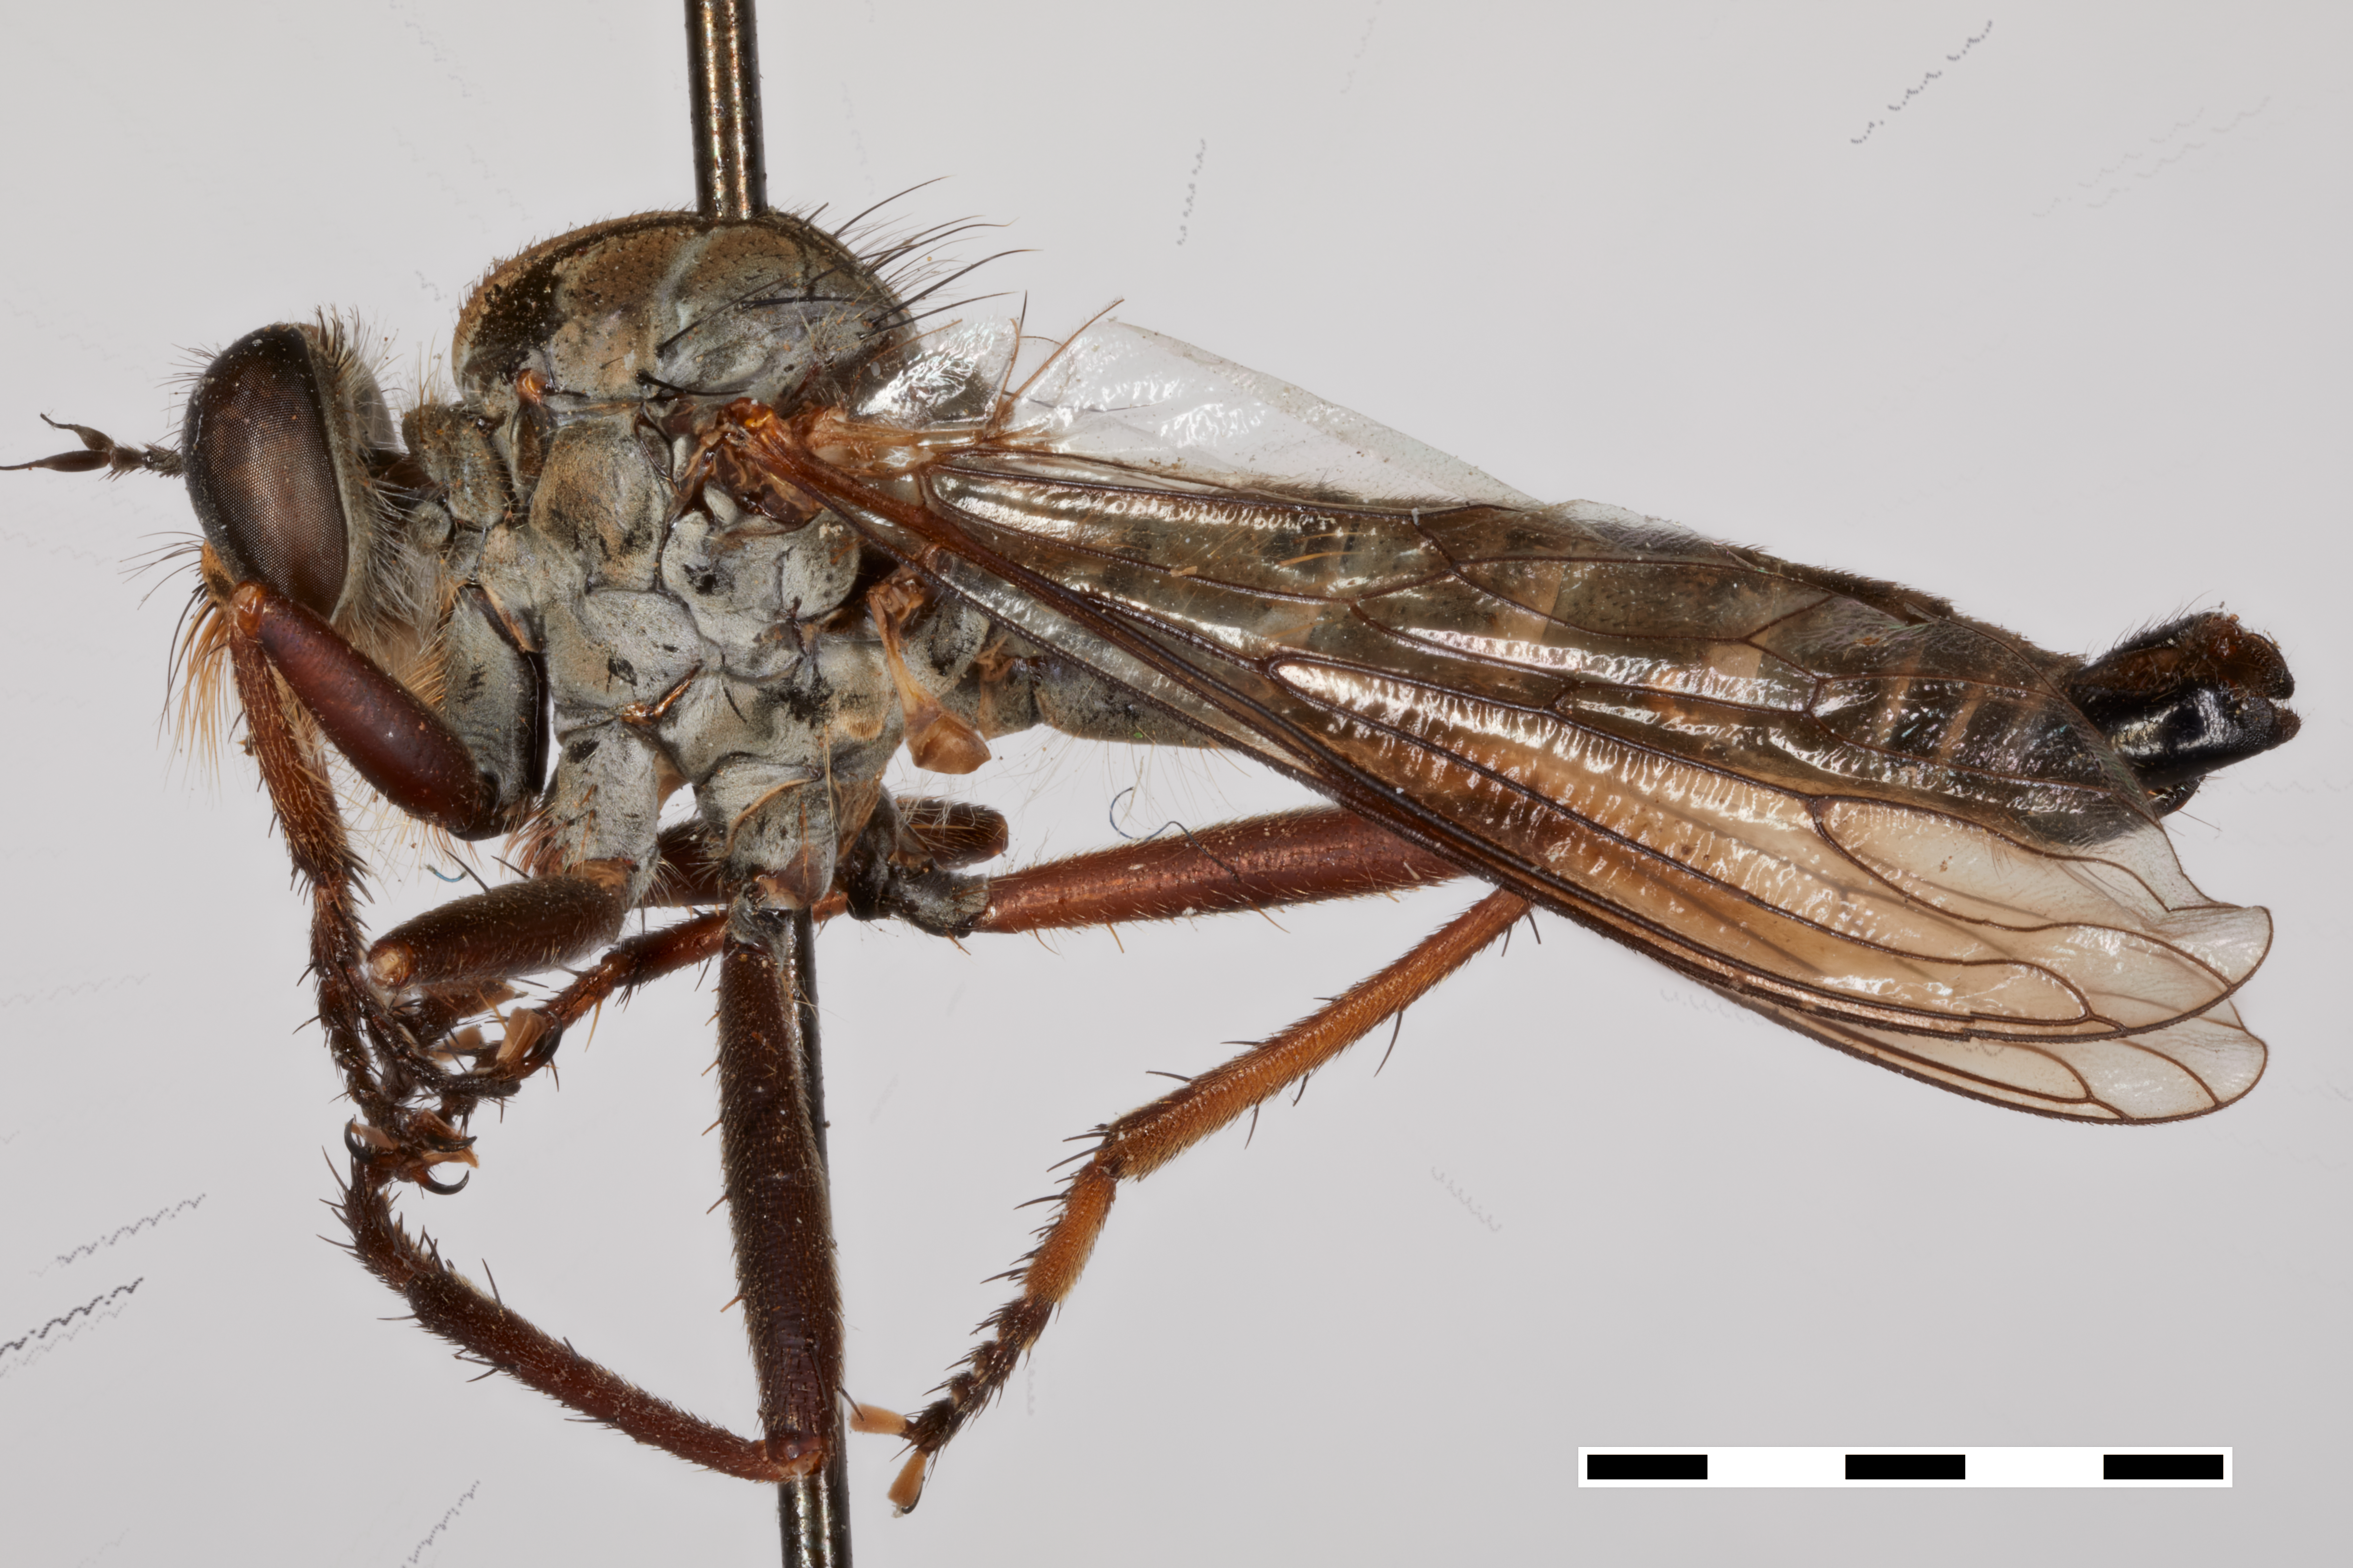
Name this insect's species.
Asilus lepidus
